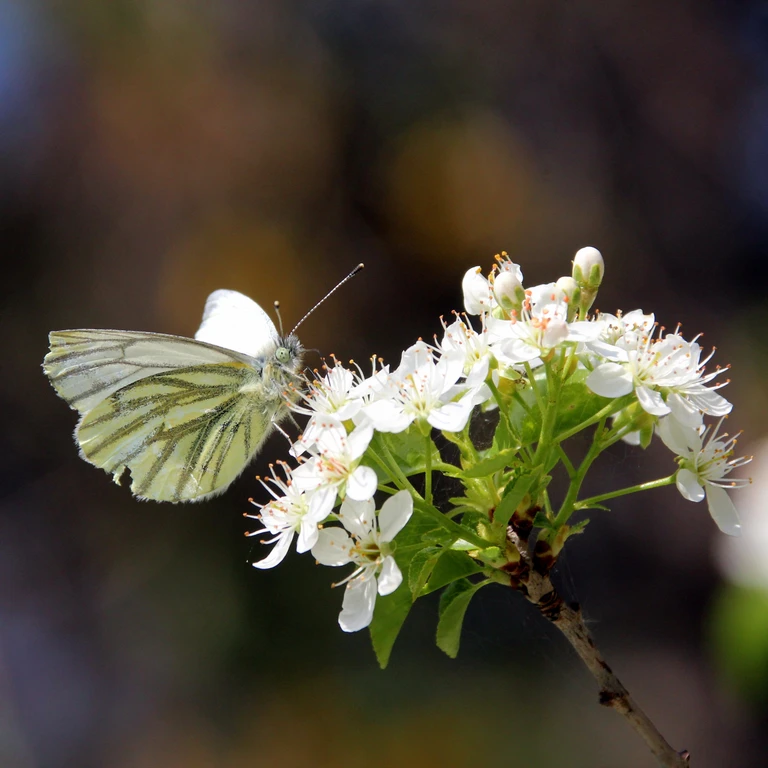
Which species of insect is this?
Pieris napi
